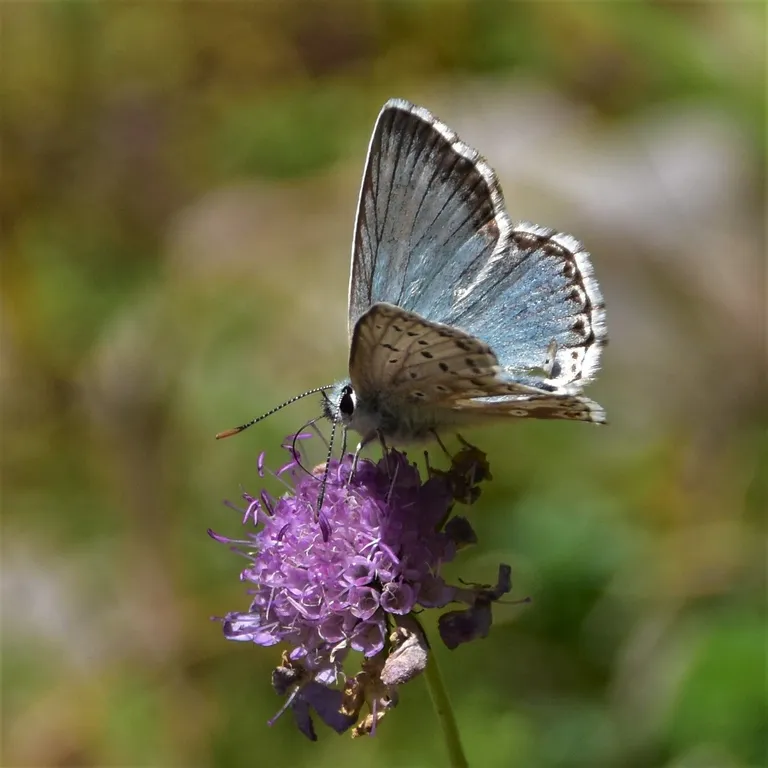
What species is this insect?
Lysandra coridon
